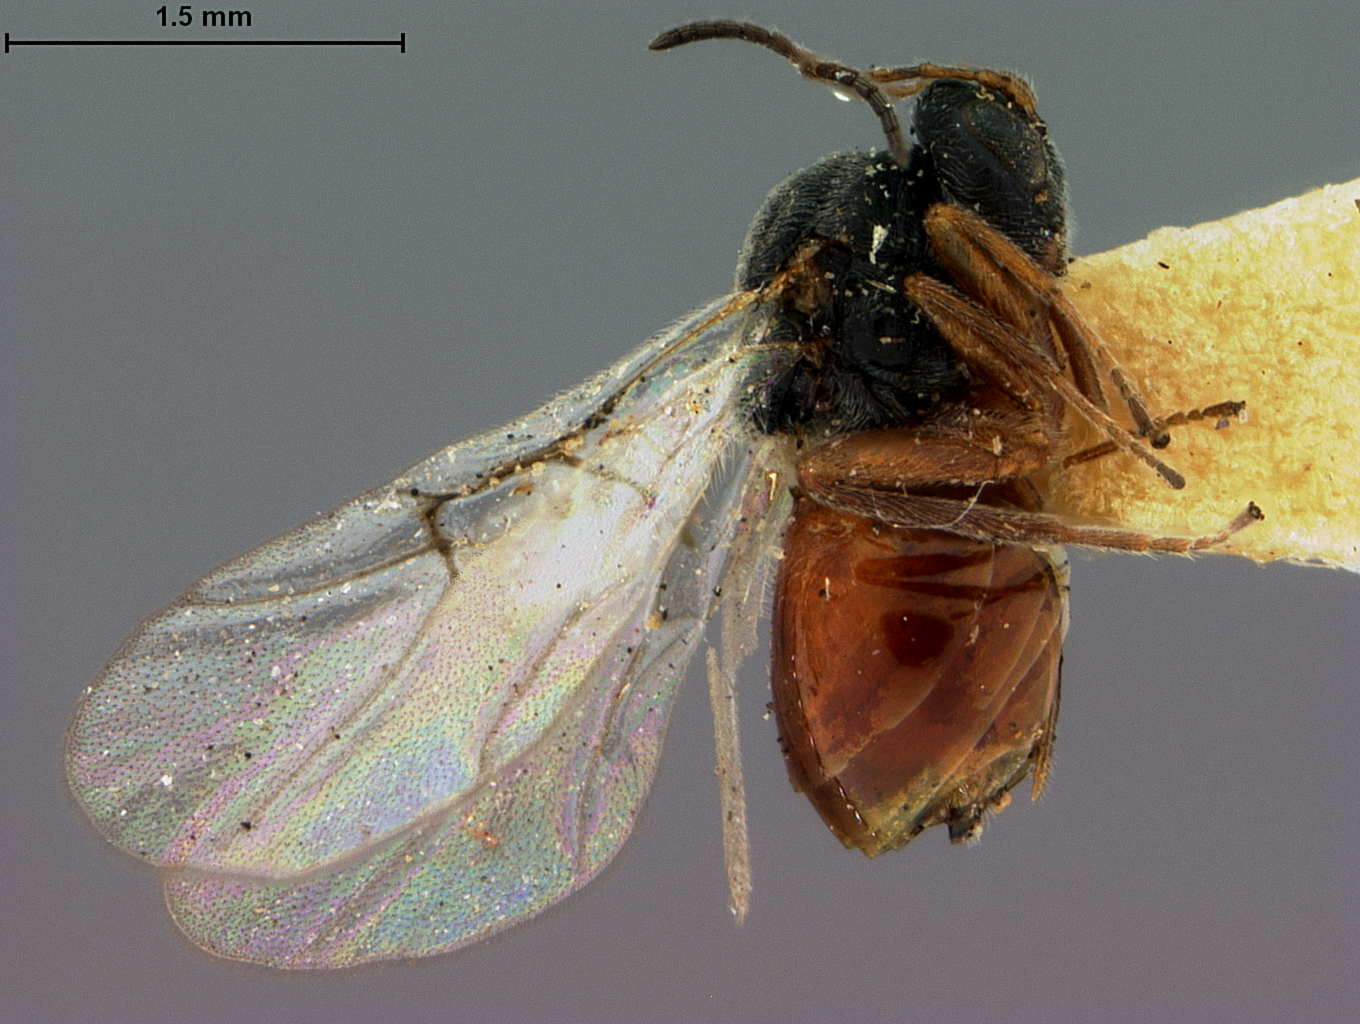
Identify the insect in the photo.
Andricus albobalani
